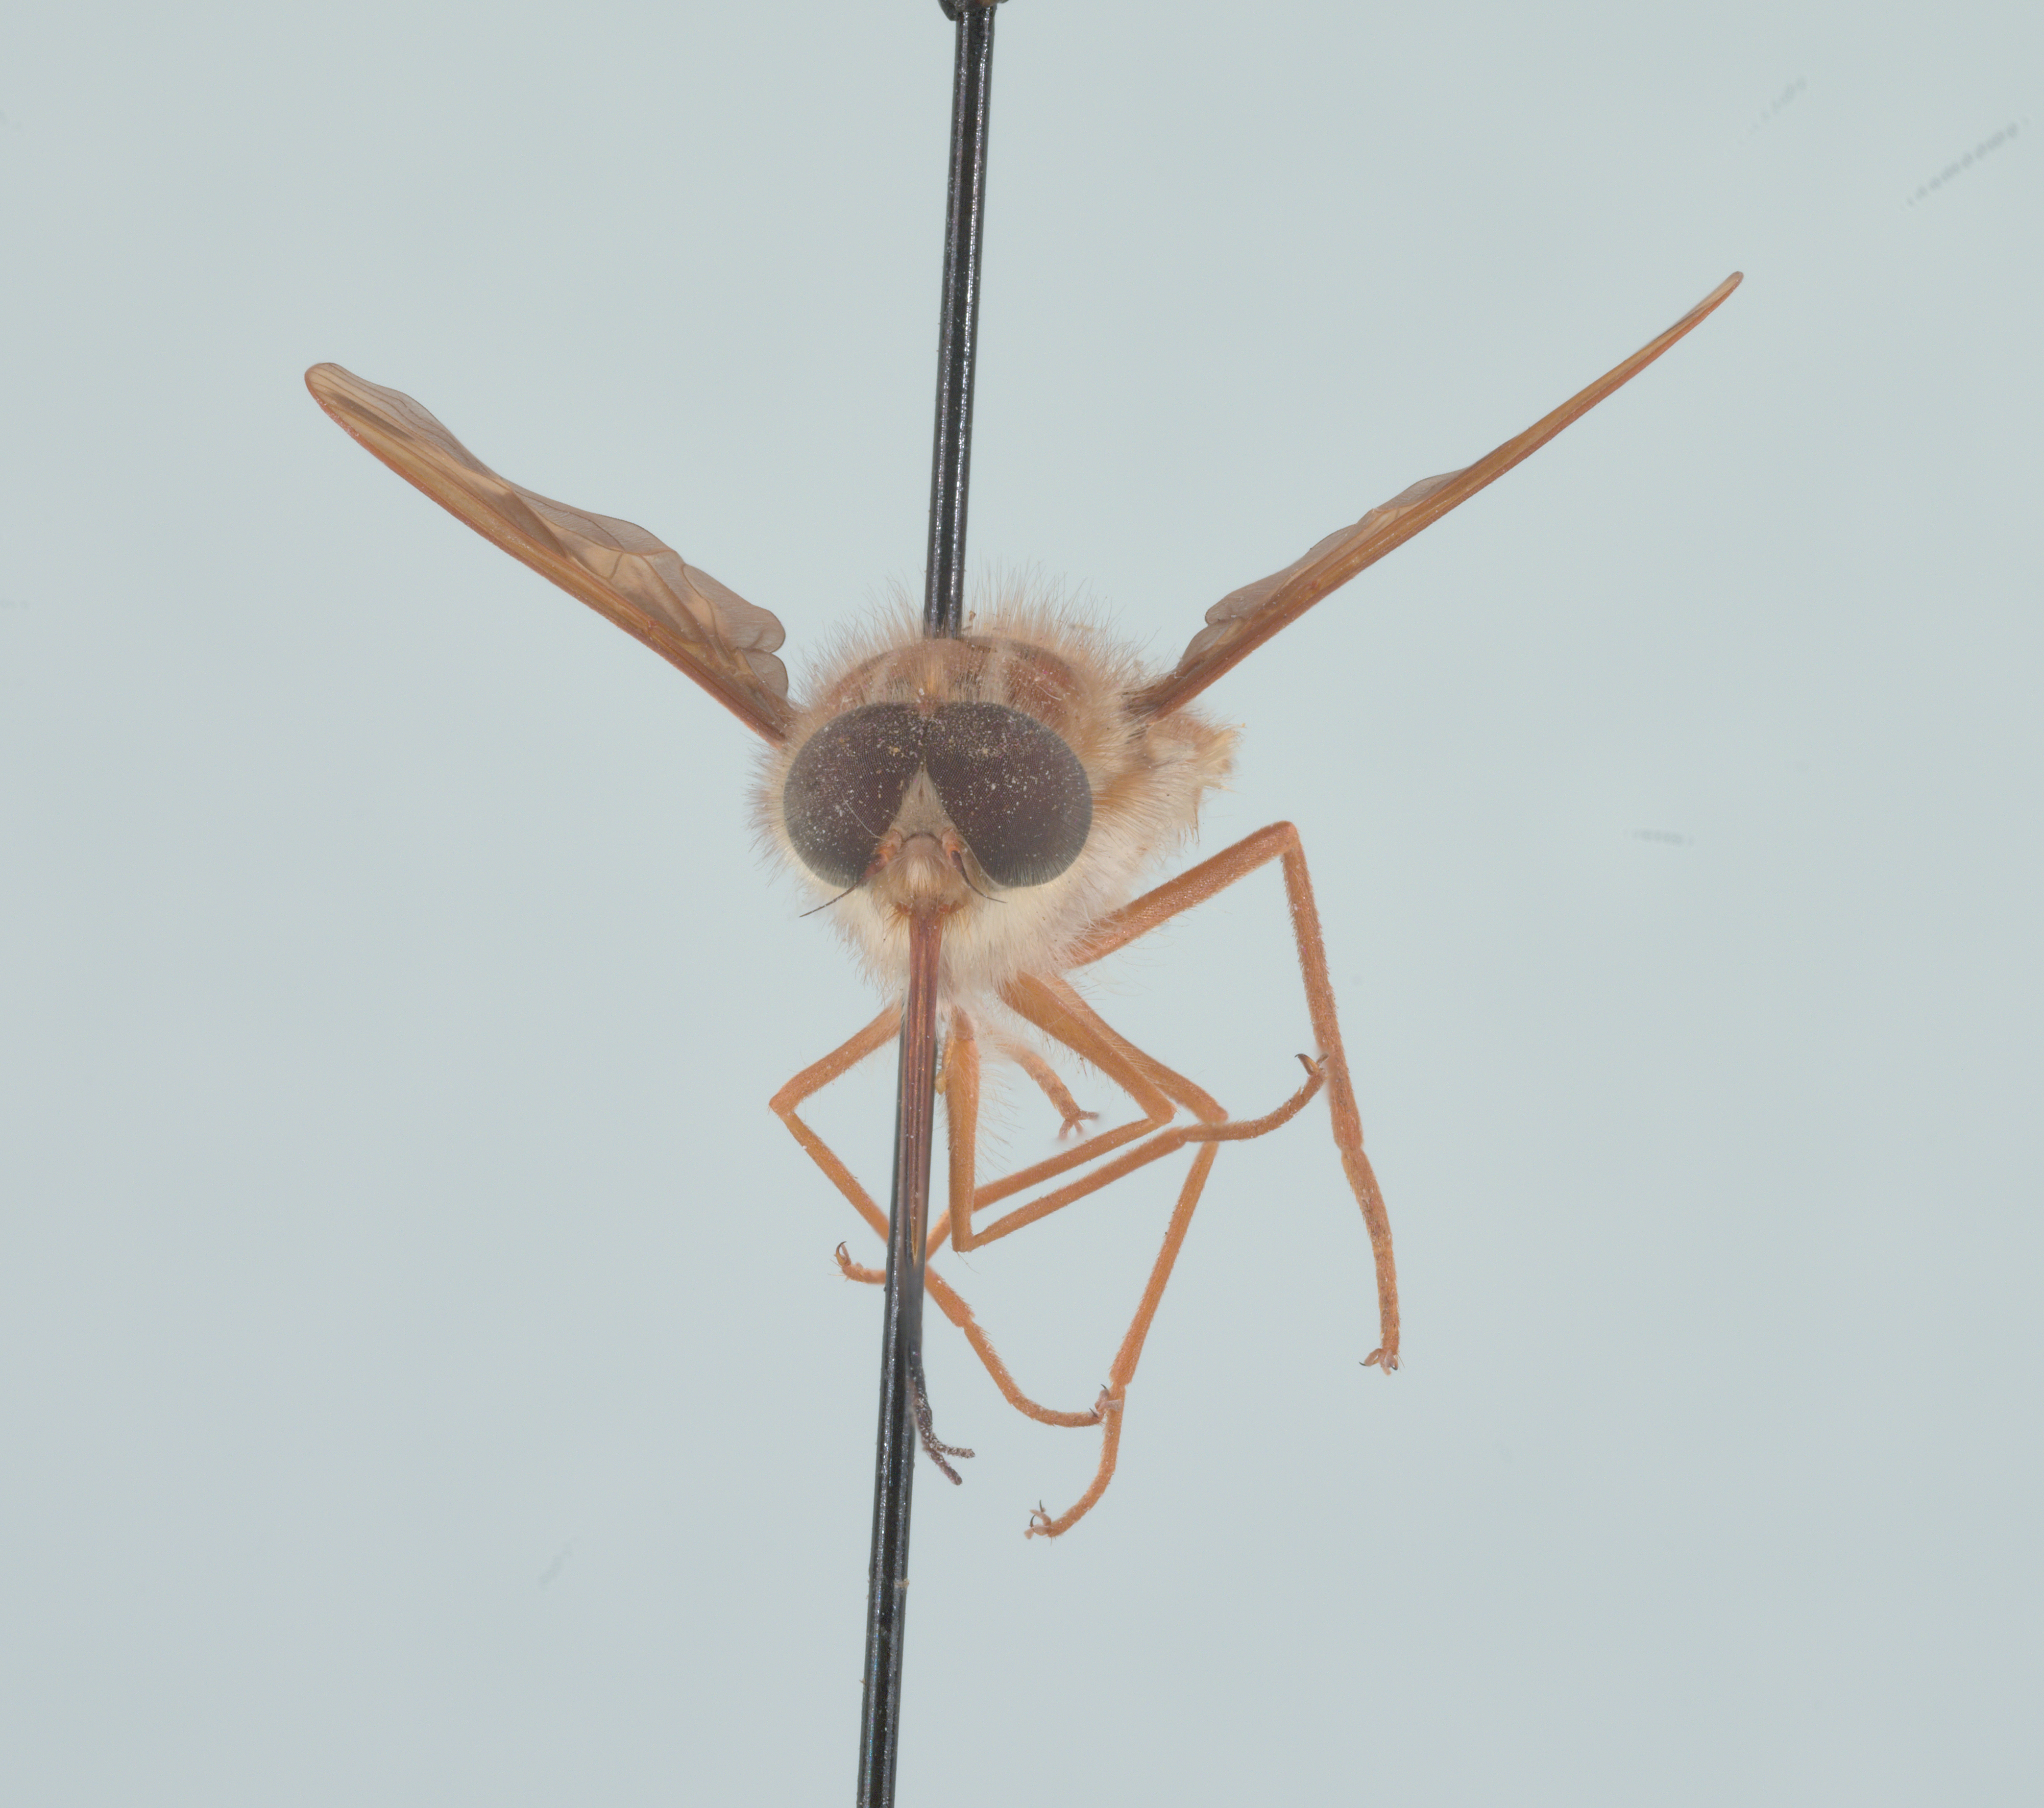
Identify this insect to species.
Hirmoneura nubipennis (also Trichophthalma nubipennis)
